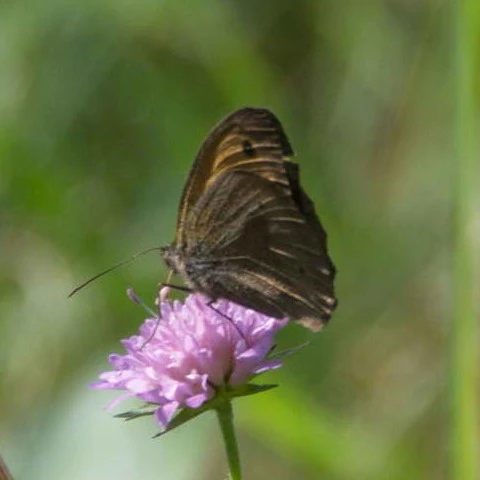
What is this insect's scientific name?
Maniola jurtina
